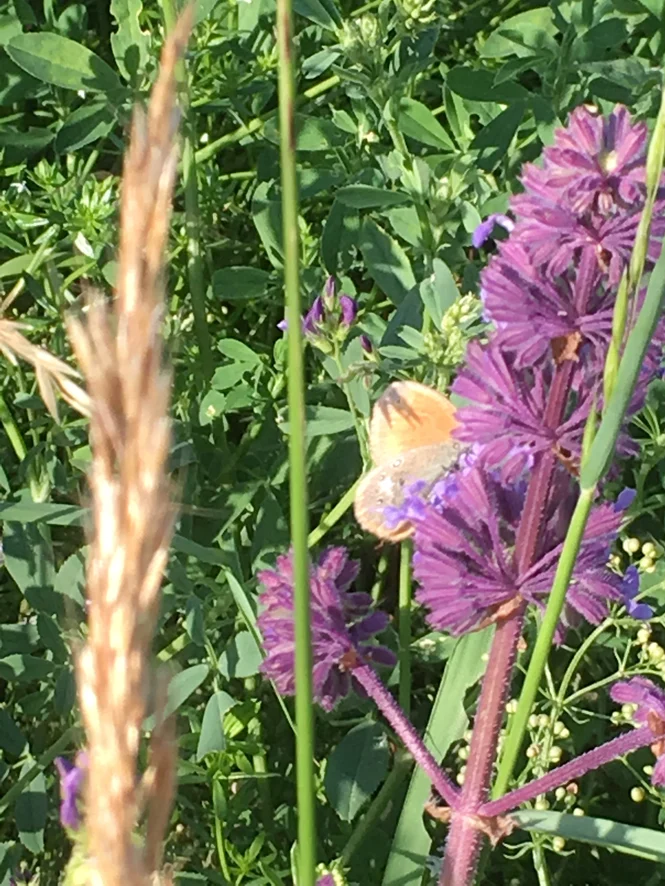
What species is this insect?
Coenonympha glycerion (also Coenonympha iphis)
